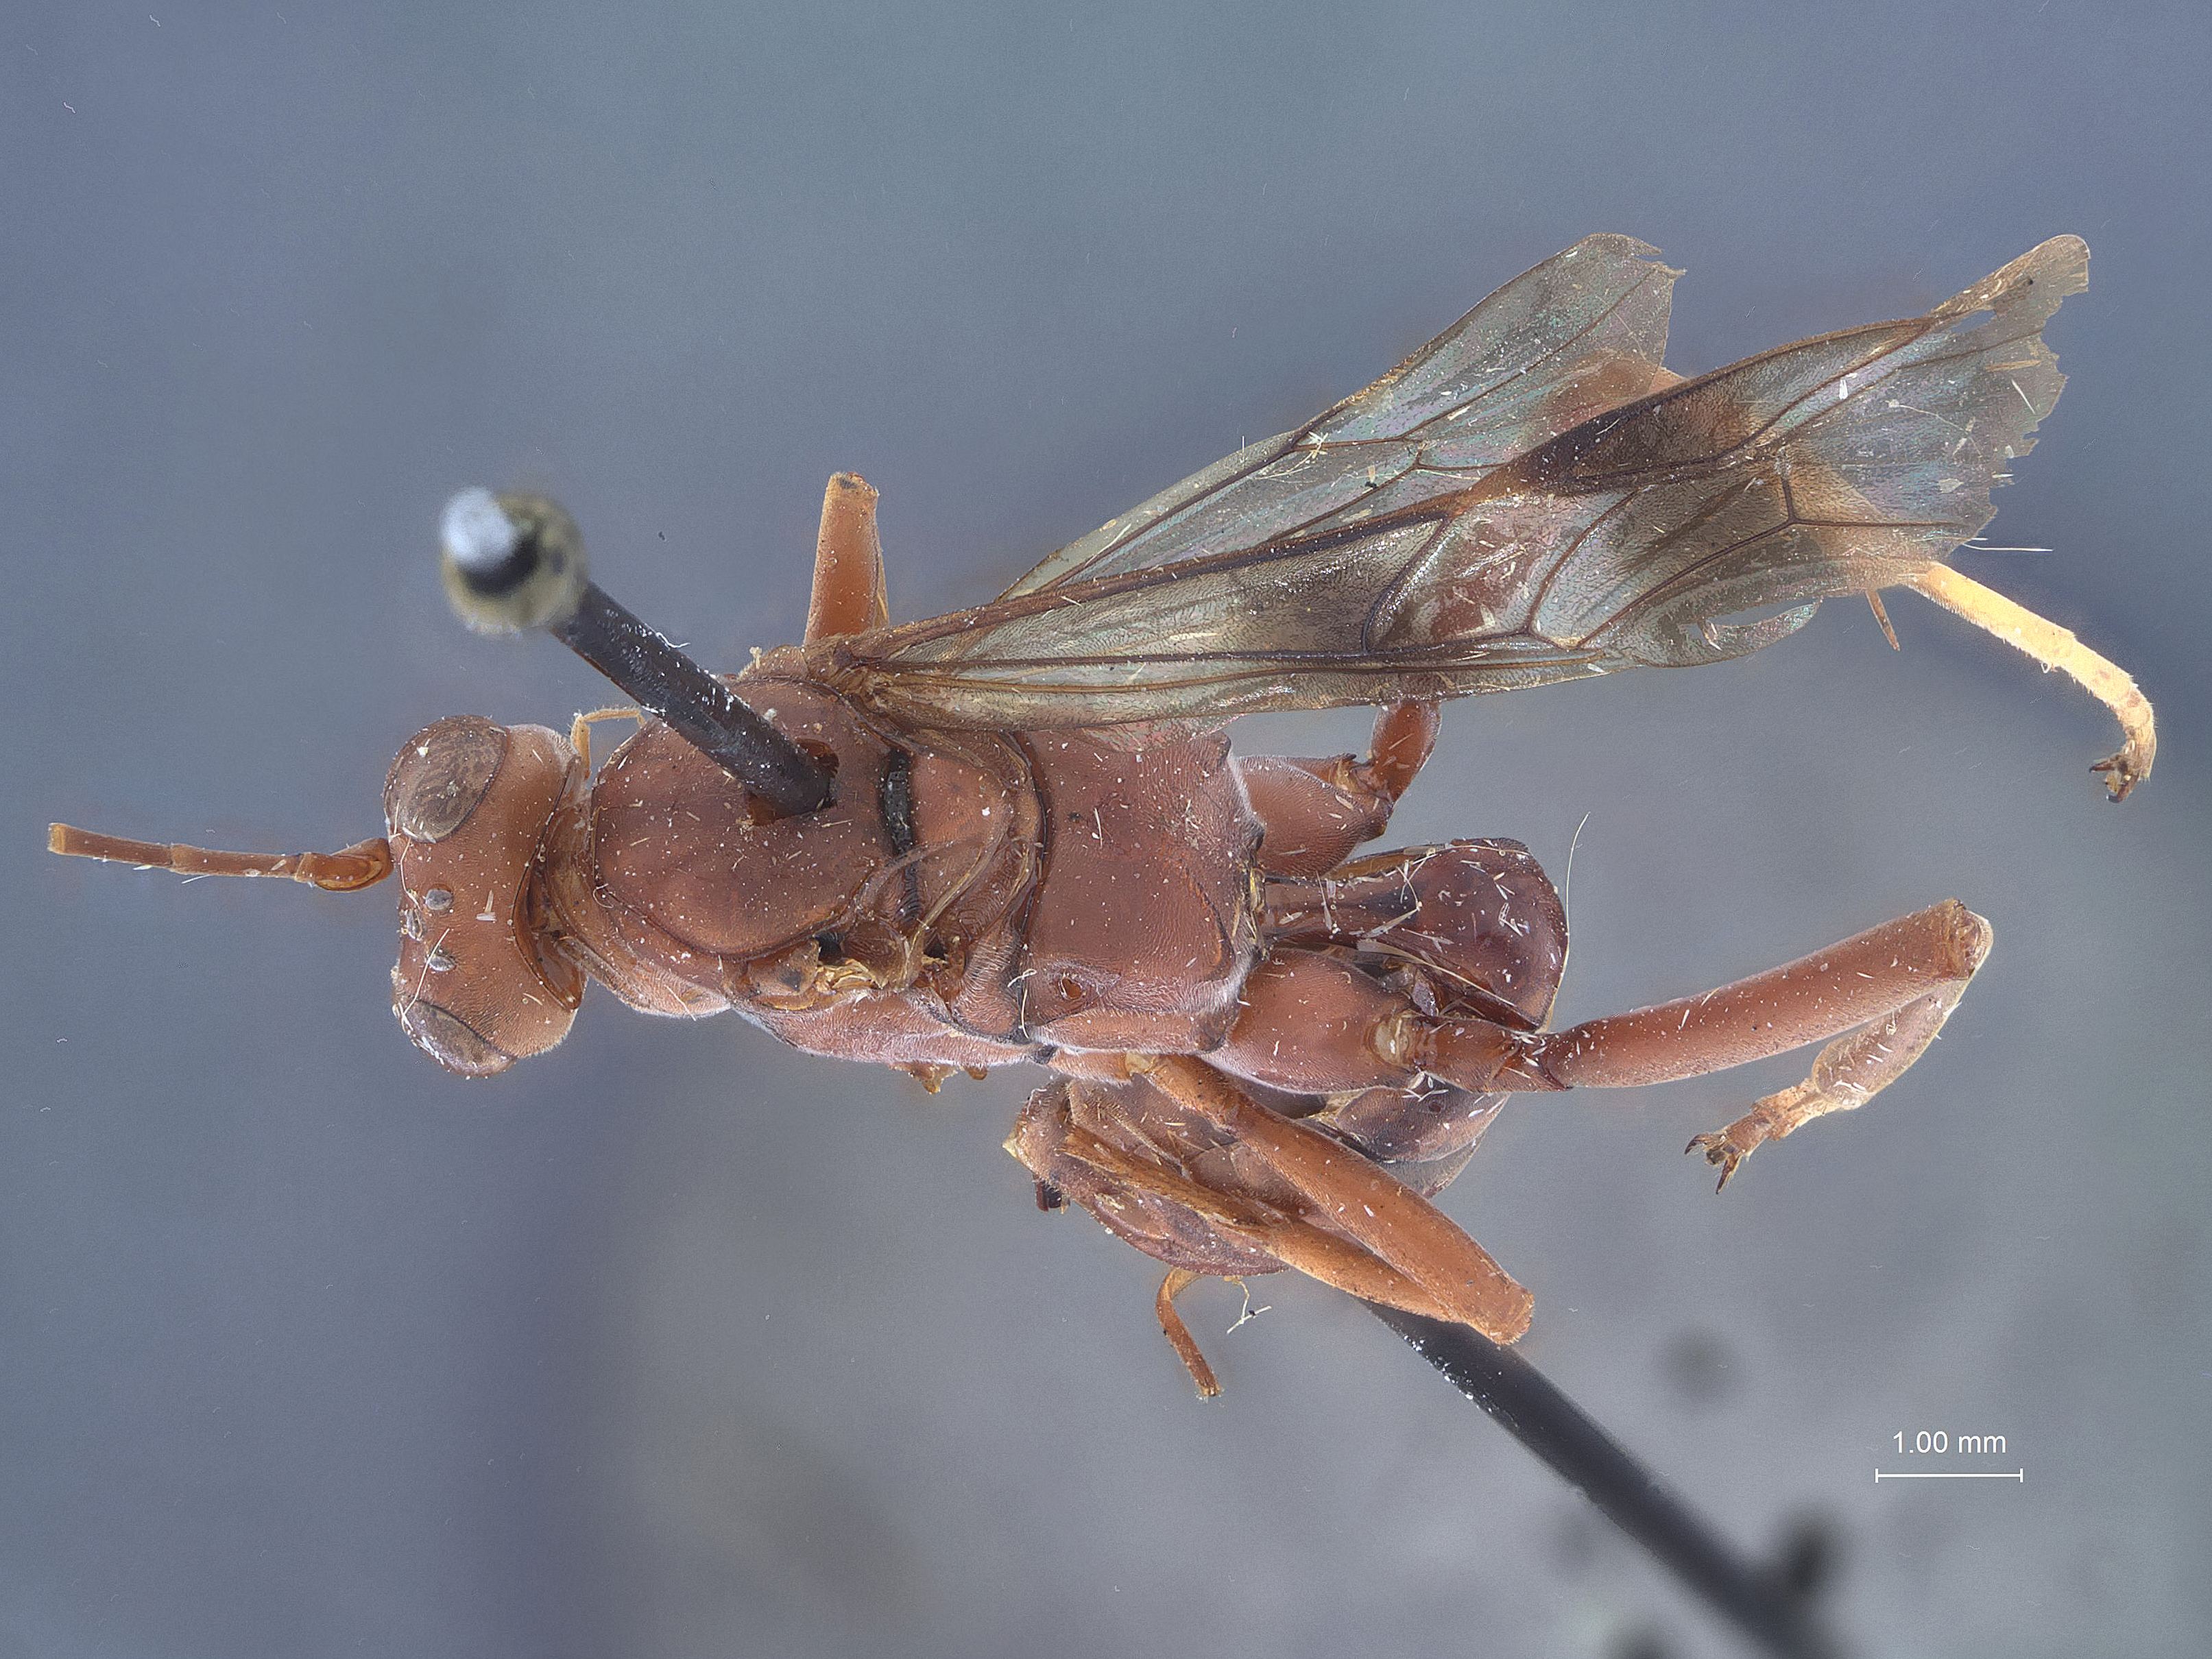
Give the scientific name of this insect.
Lanugo ferrugata
